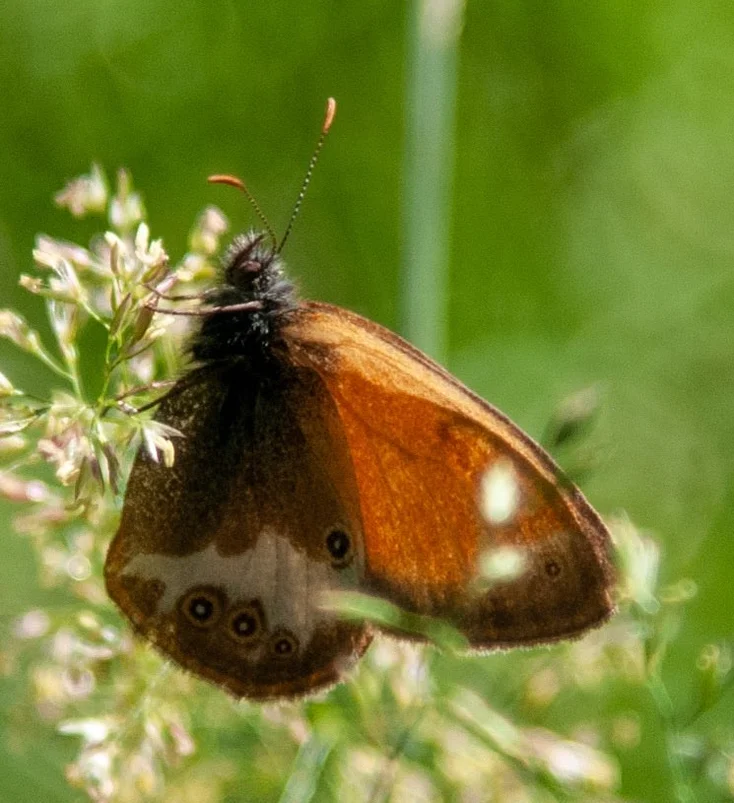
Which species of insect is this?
Coenonympha arcania
